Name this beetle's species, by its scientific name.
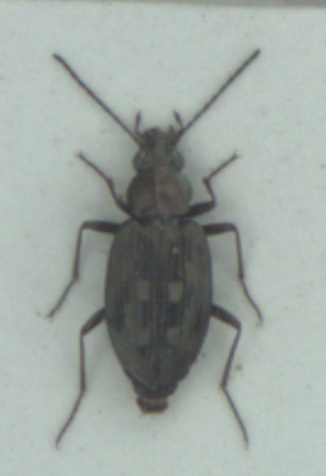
Bembidion litorale
